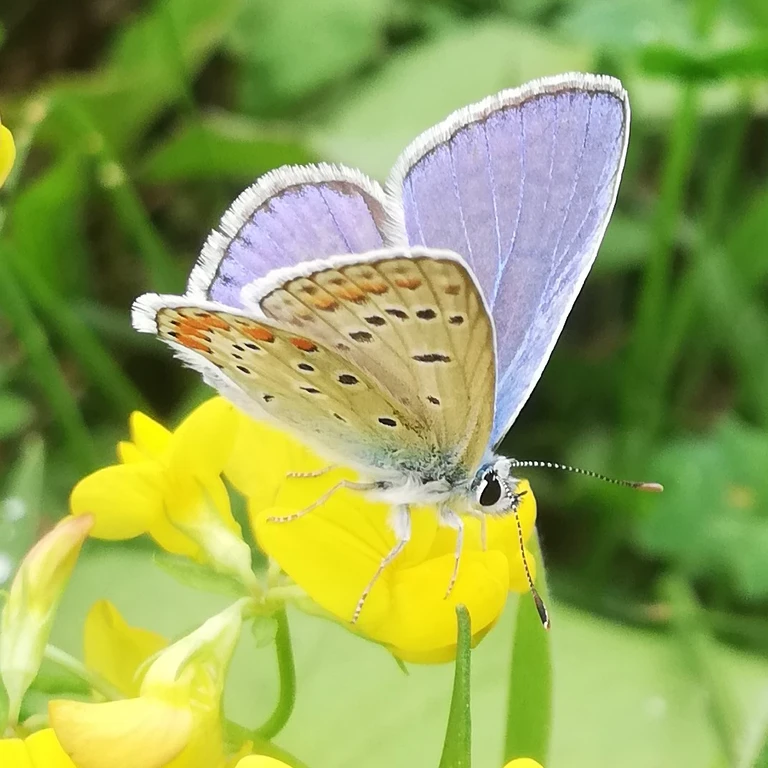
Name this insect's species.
Polyommatus icarus
